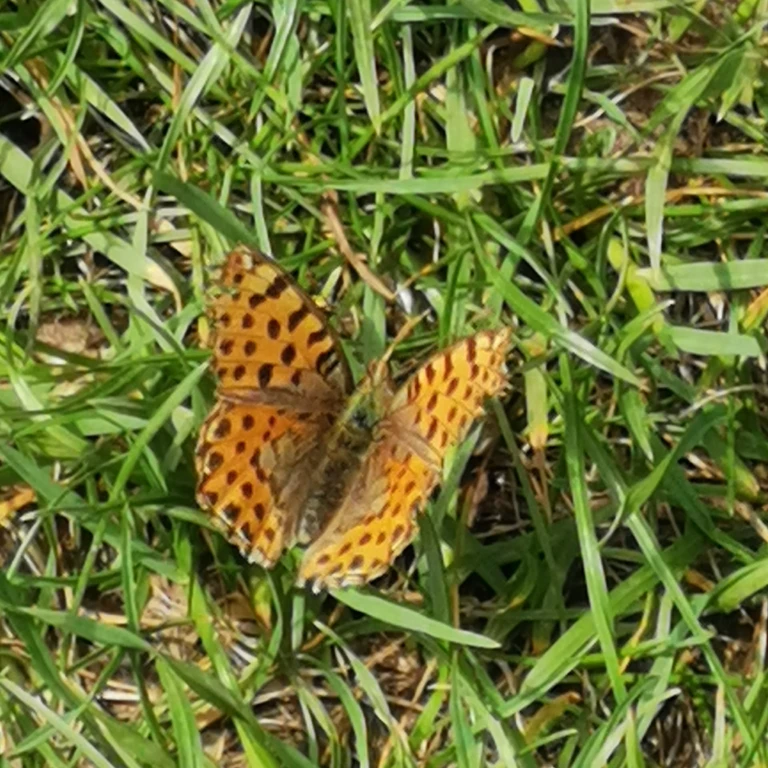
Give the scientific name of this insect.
Issoria lathonia
